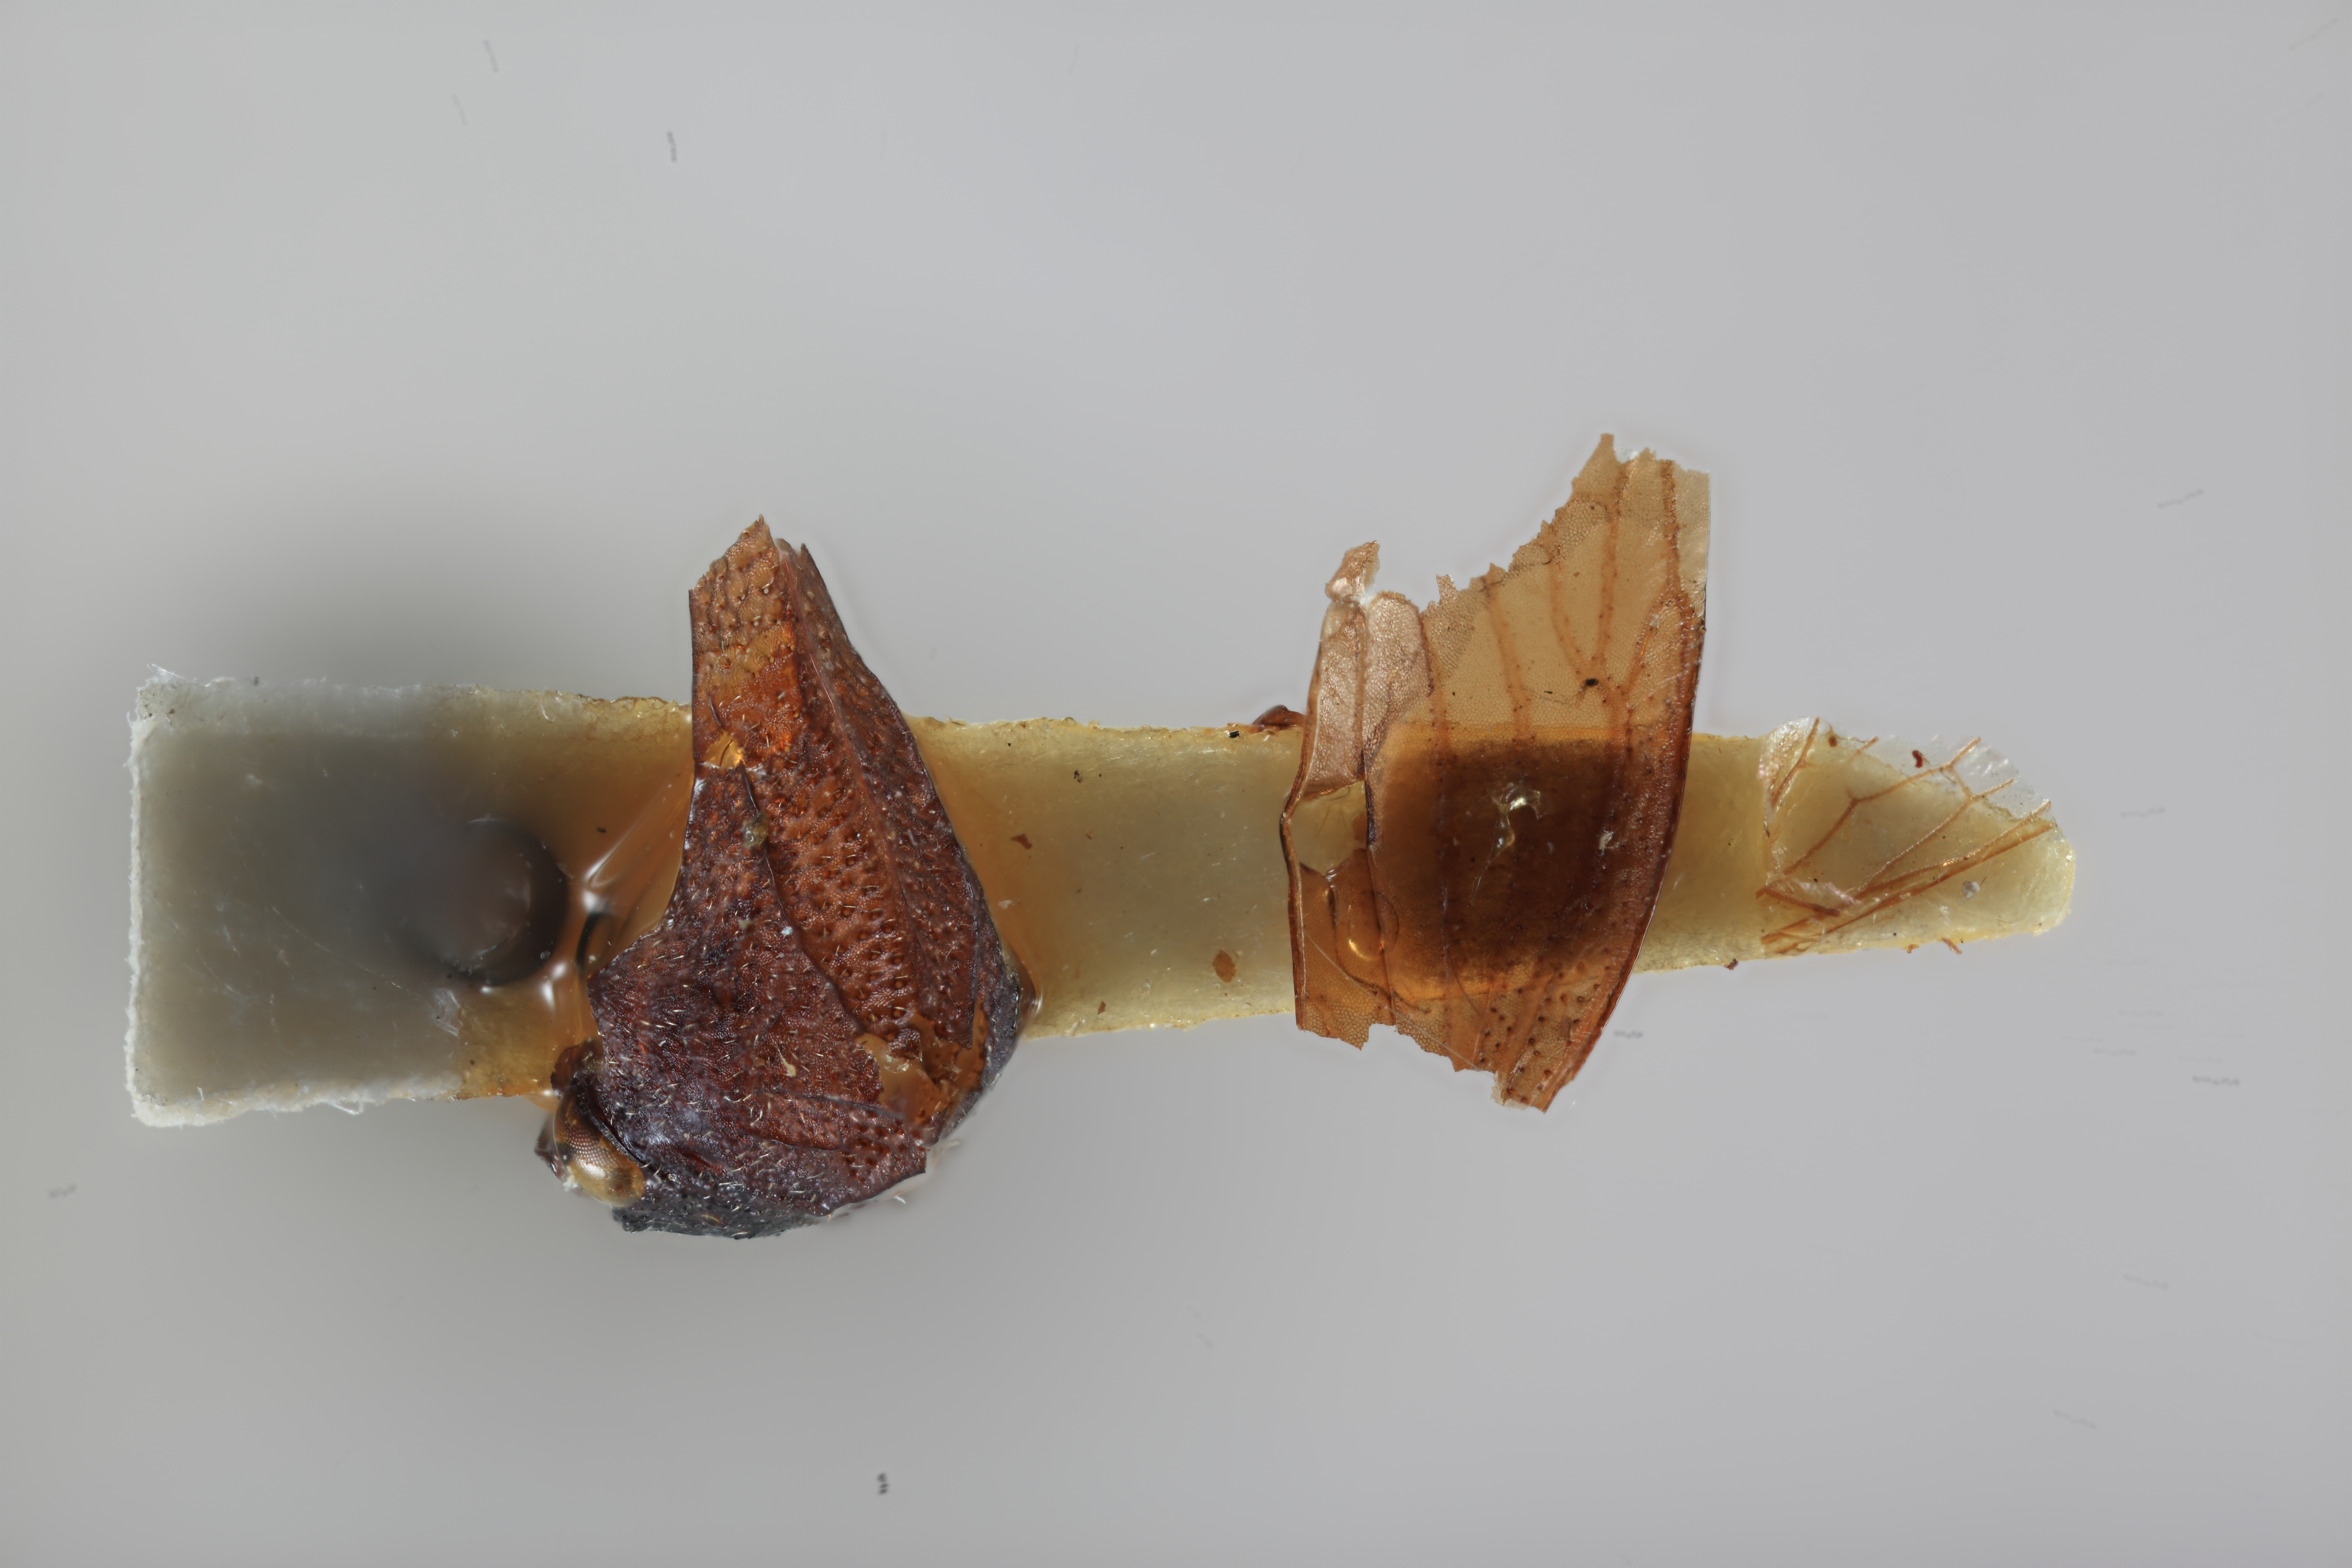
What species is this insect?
Enchenopa tatei
